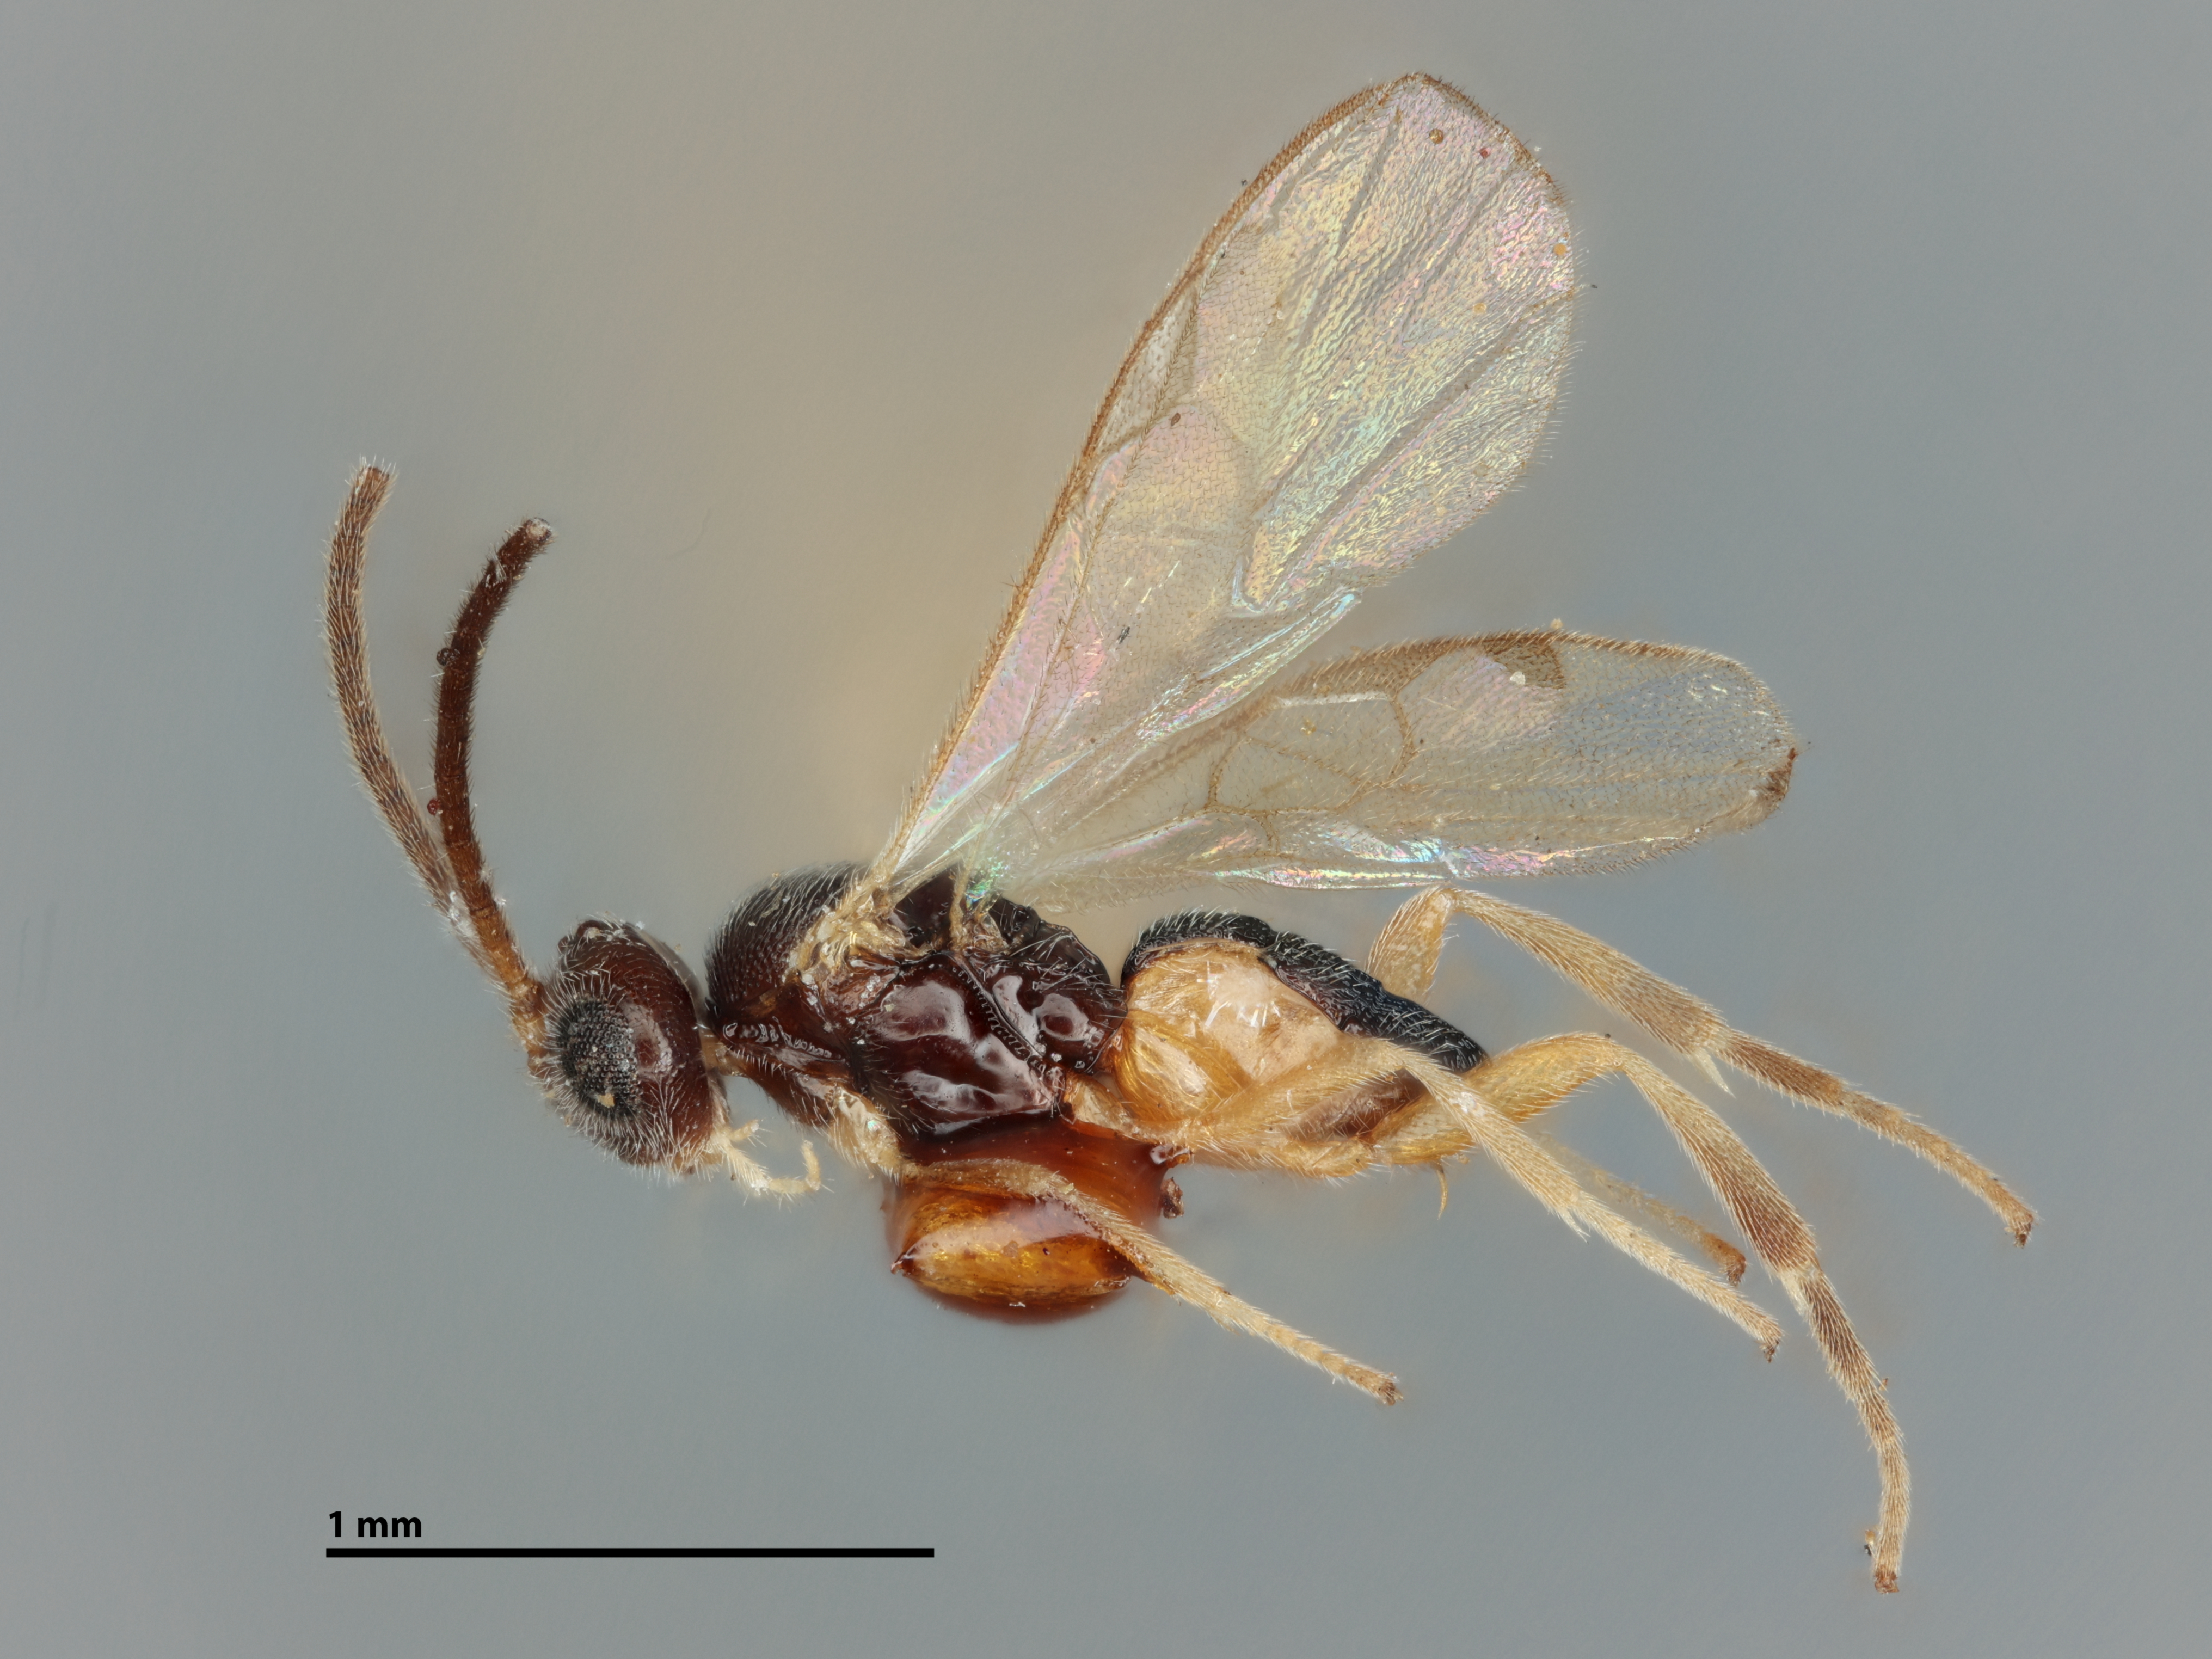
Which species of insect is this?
Apanteles patro
